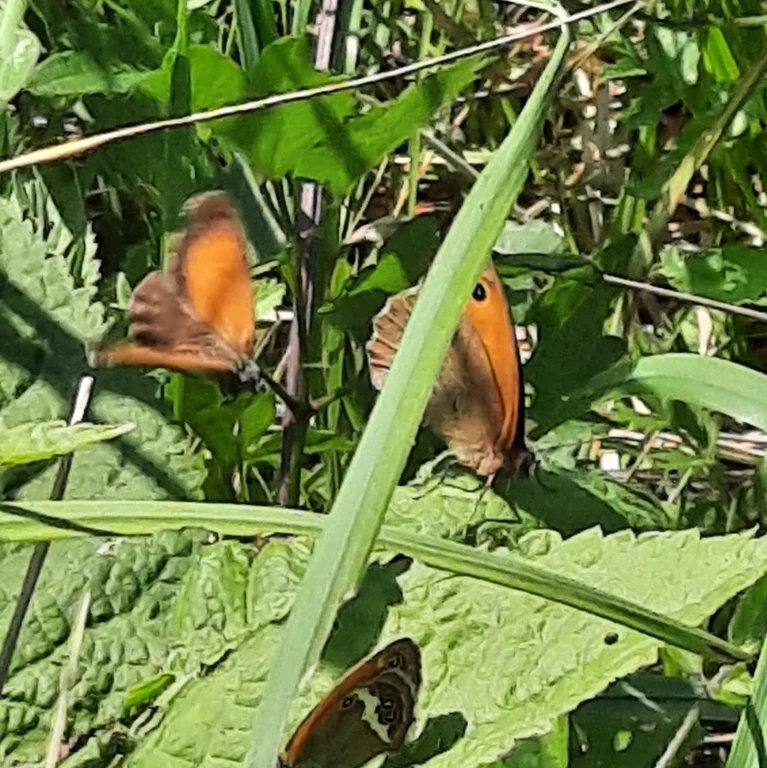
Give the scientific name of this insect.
Maniola jurtina
